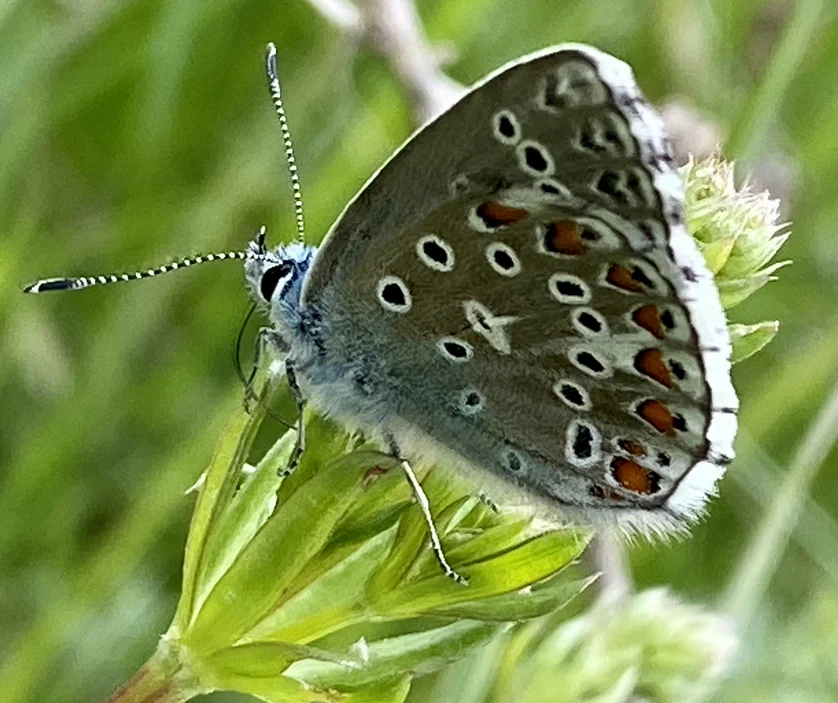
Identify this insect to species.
Lysandra bellargus
